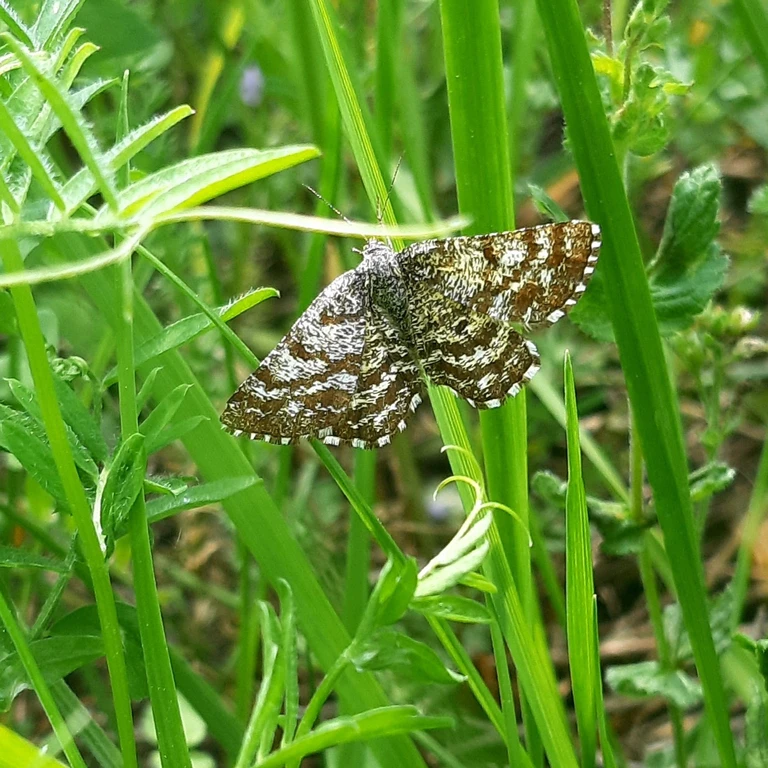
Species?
Ematurga atomaria
